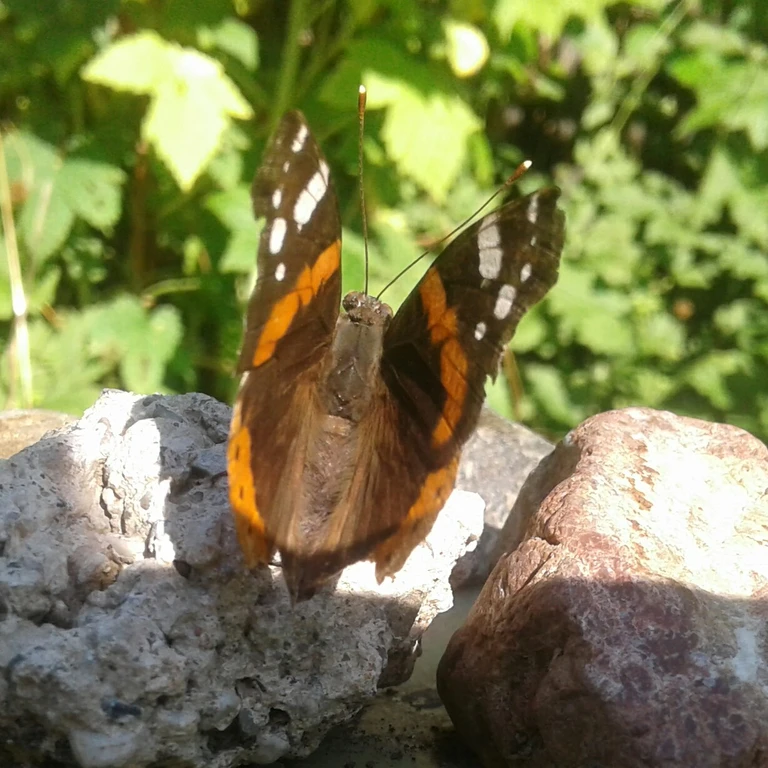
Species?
Vanessa atalanta
